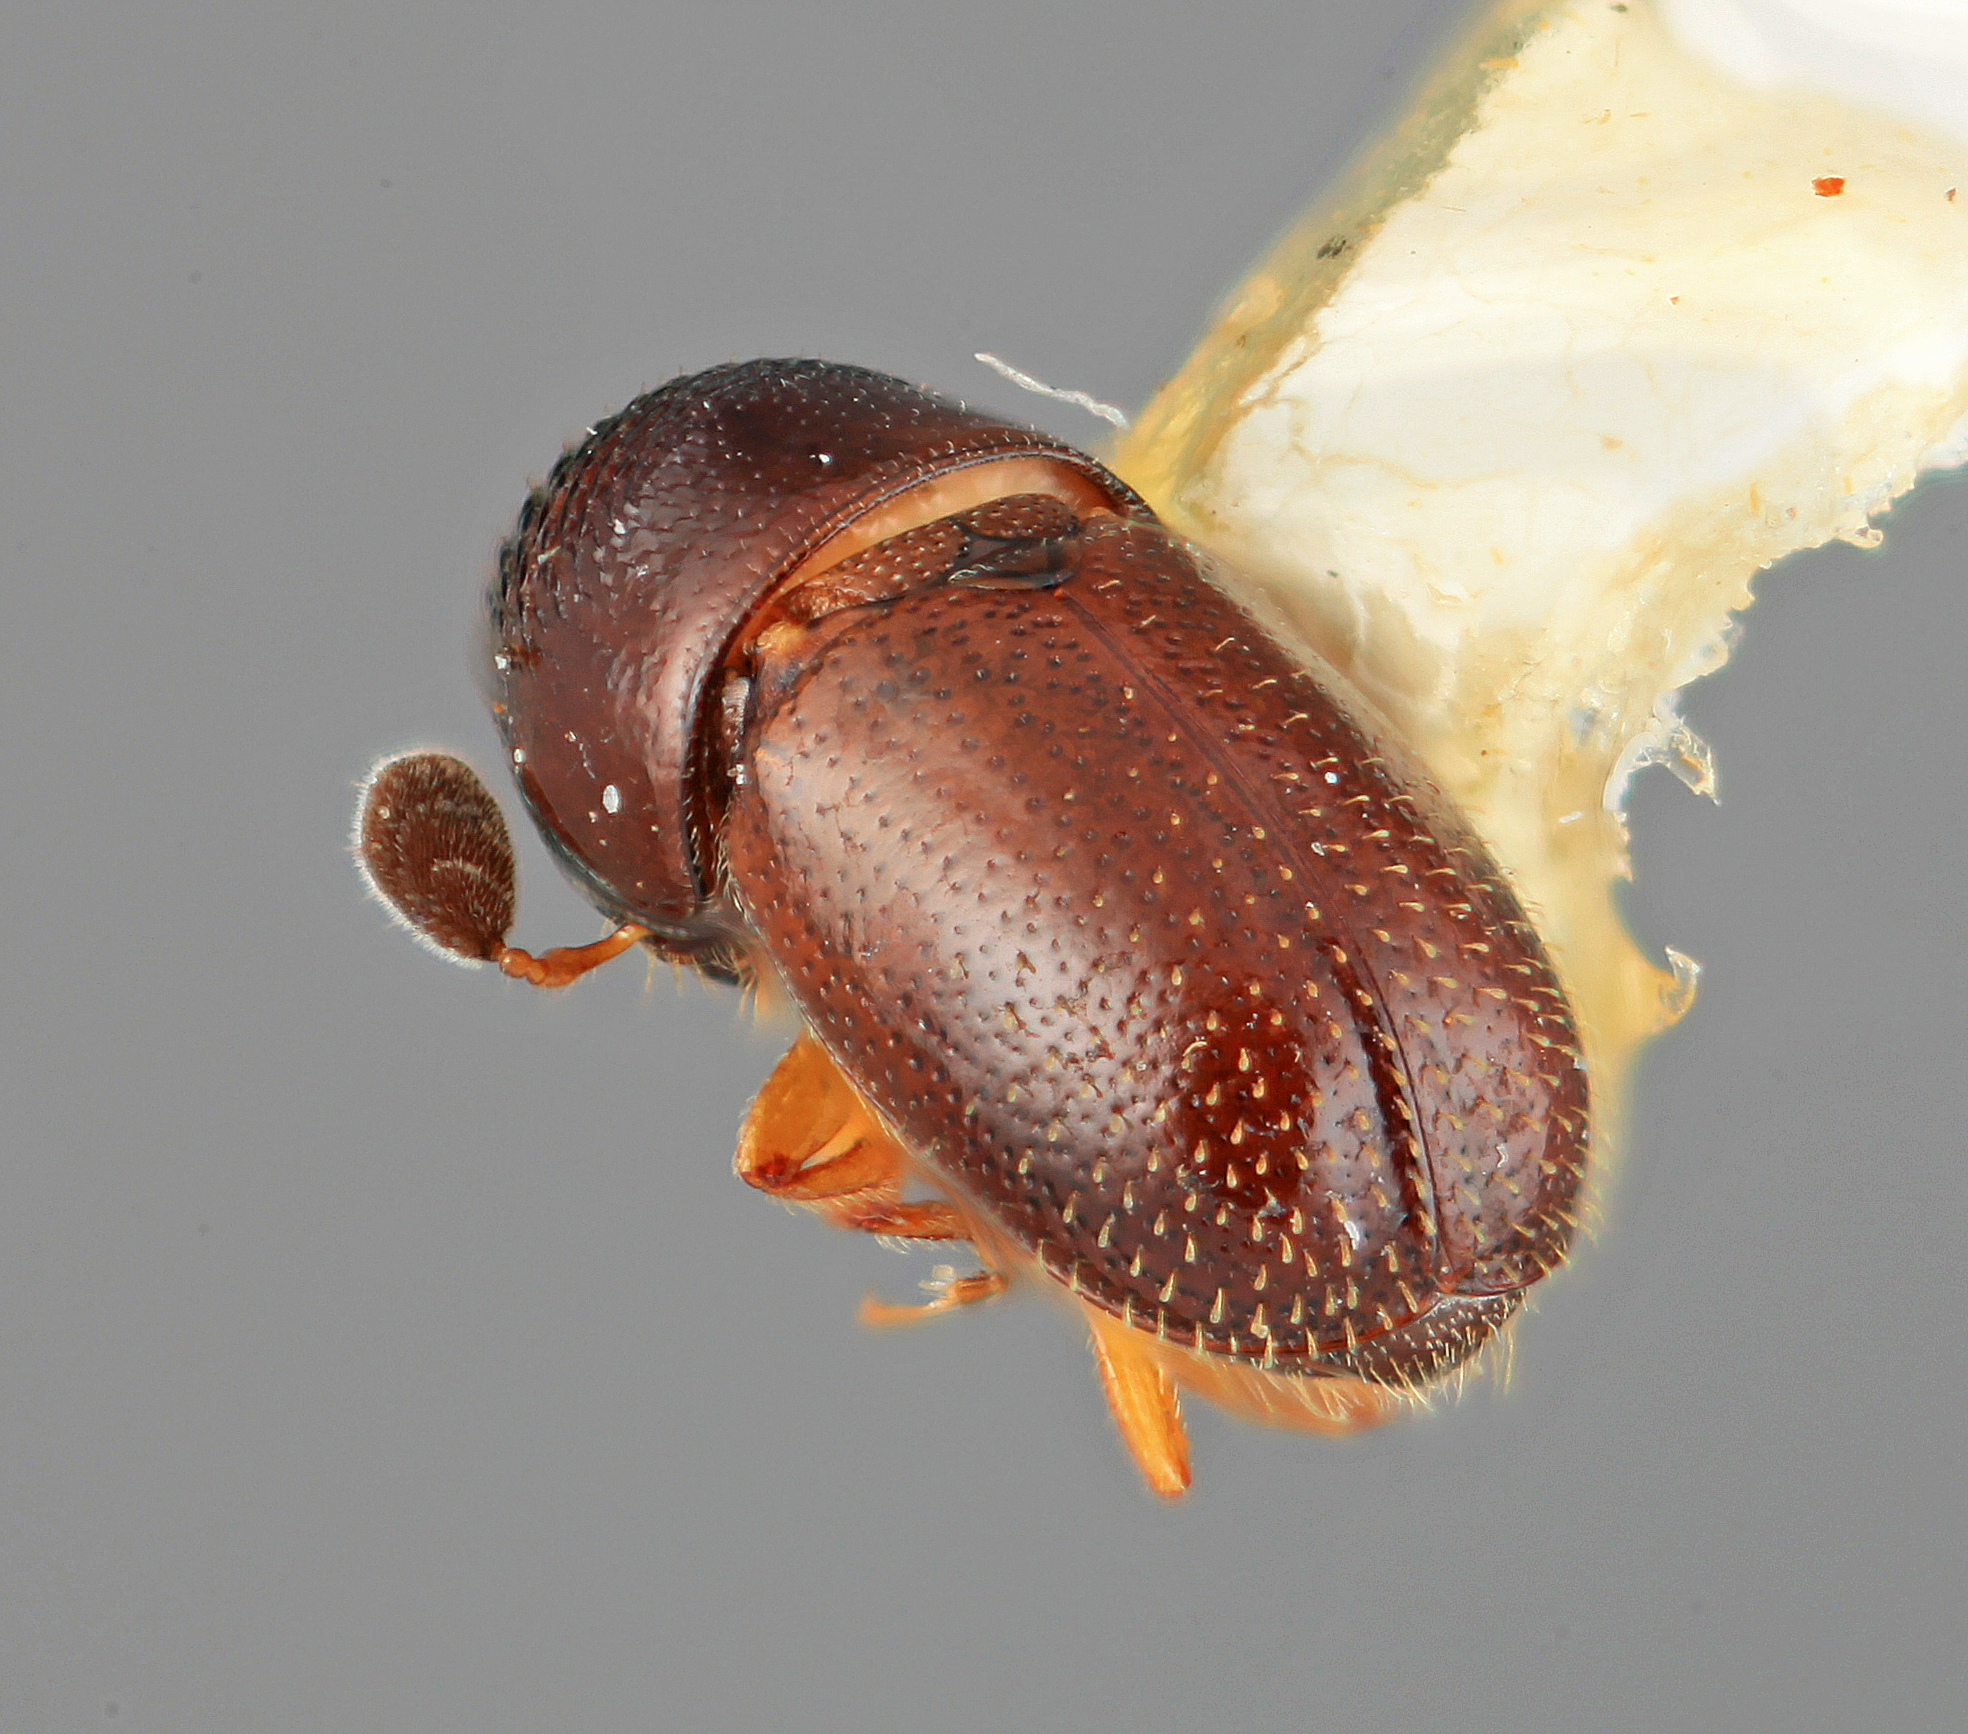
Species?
Araptus lepidus
